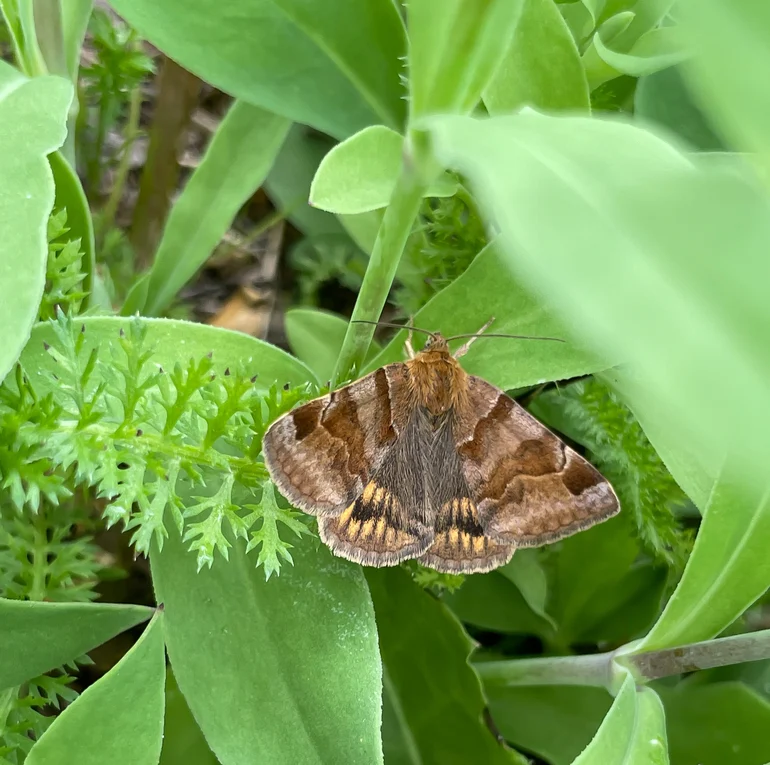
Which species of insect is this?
Euclidia glyphica
